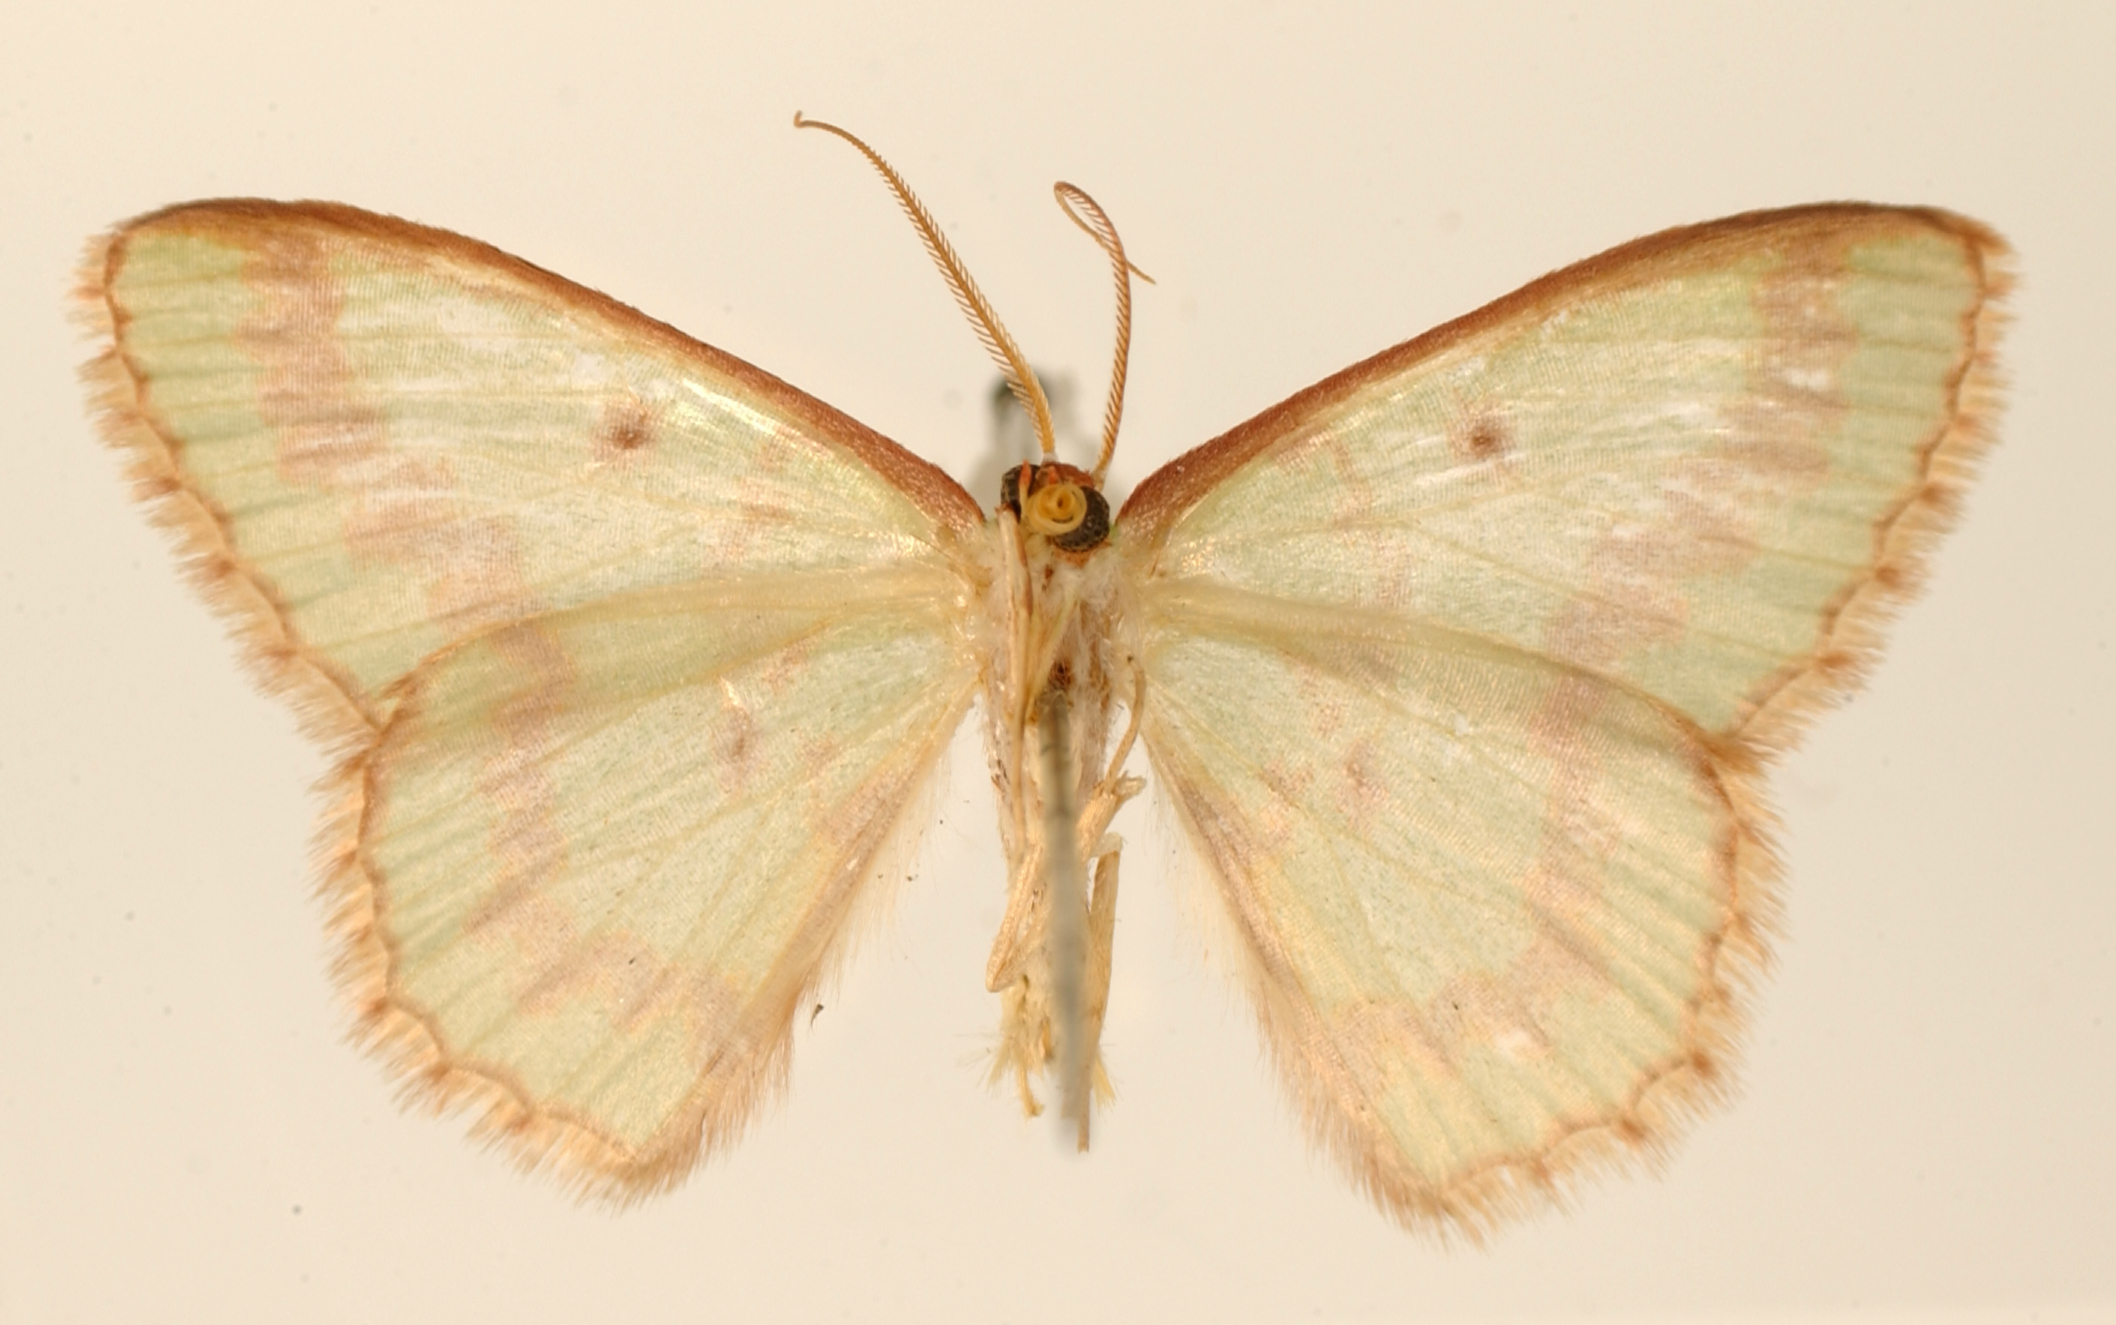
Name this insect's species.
Racheospila roseilinearia
